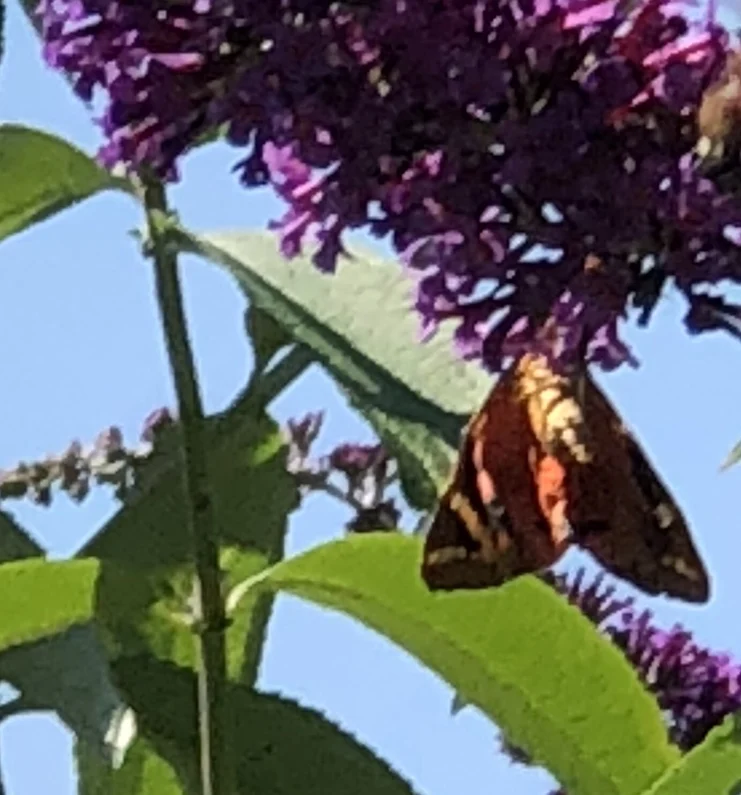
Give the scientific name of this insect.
Euplagia quadripunctaria
